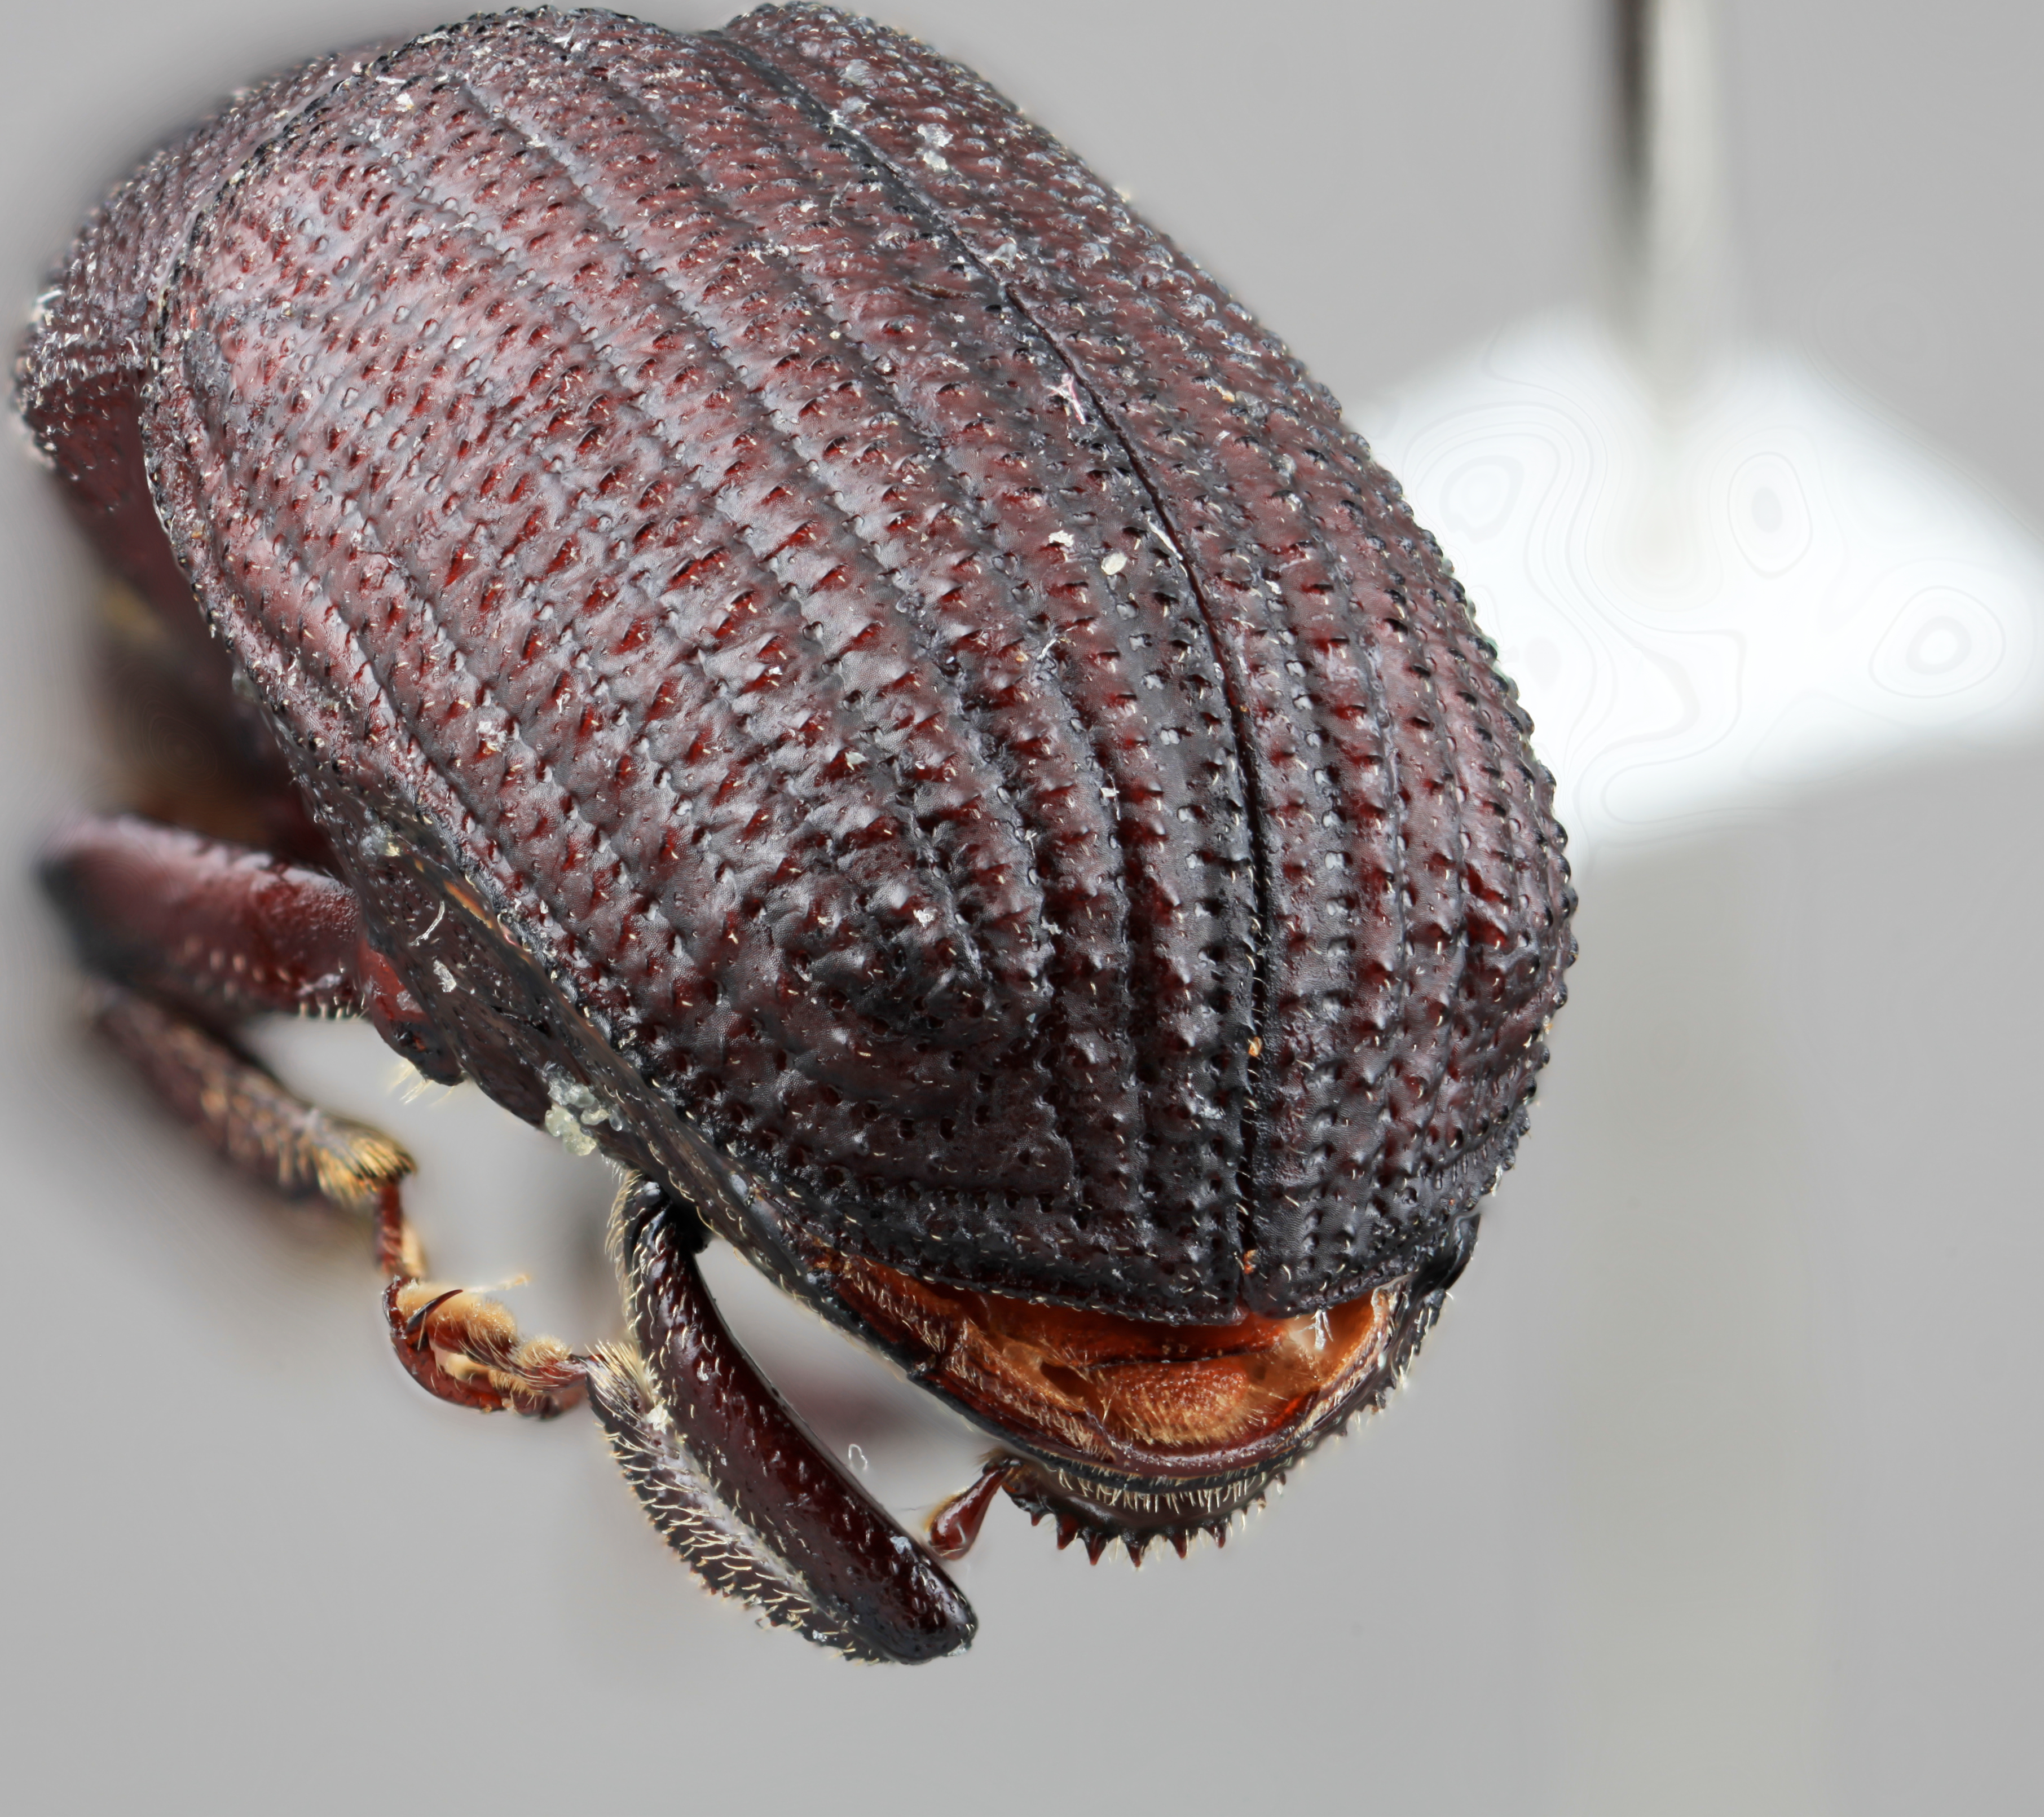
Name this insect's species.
Phloeoborus araguensis
